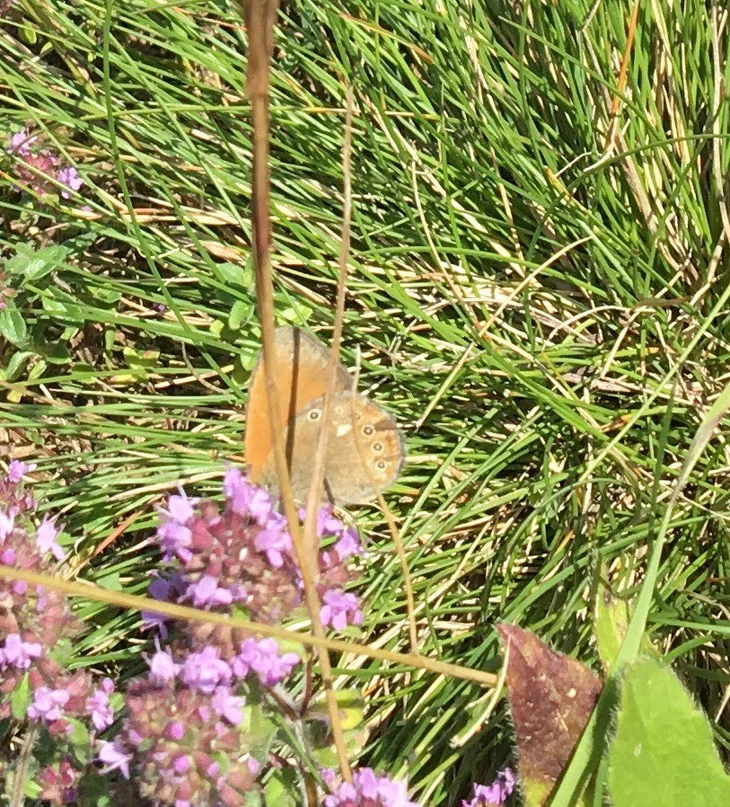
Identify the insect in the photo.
Coenonympha glycerion (also Coenonympha iphis)
